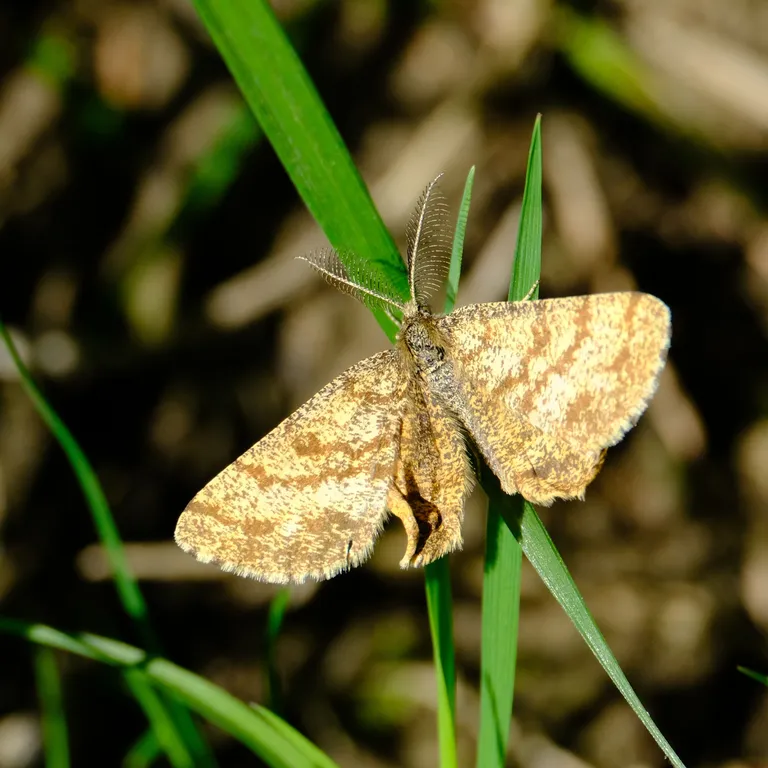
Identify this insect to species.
Ematurga atomaria
